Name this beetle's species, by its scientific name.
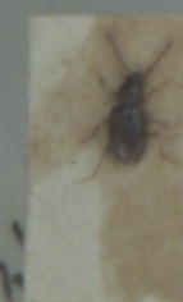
Tachys bistriatus
